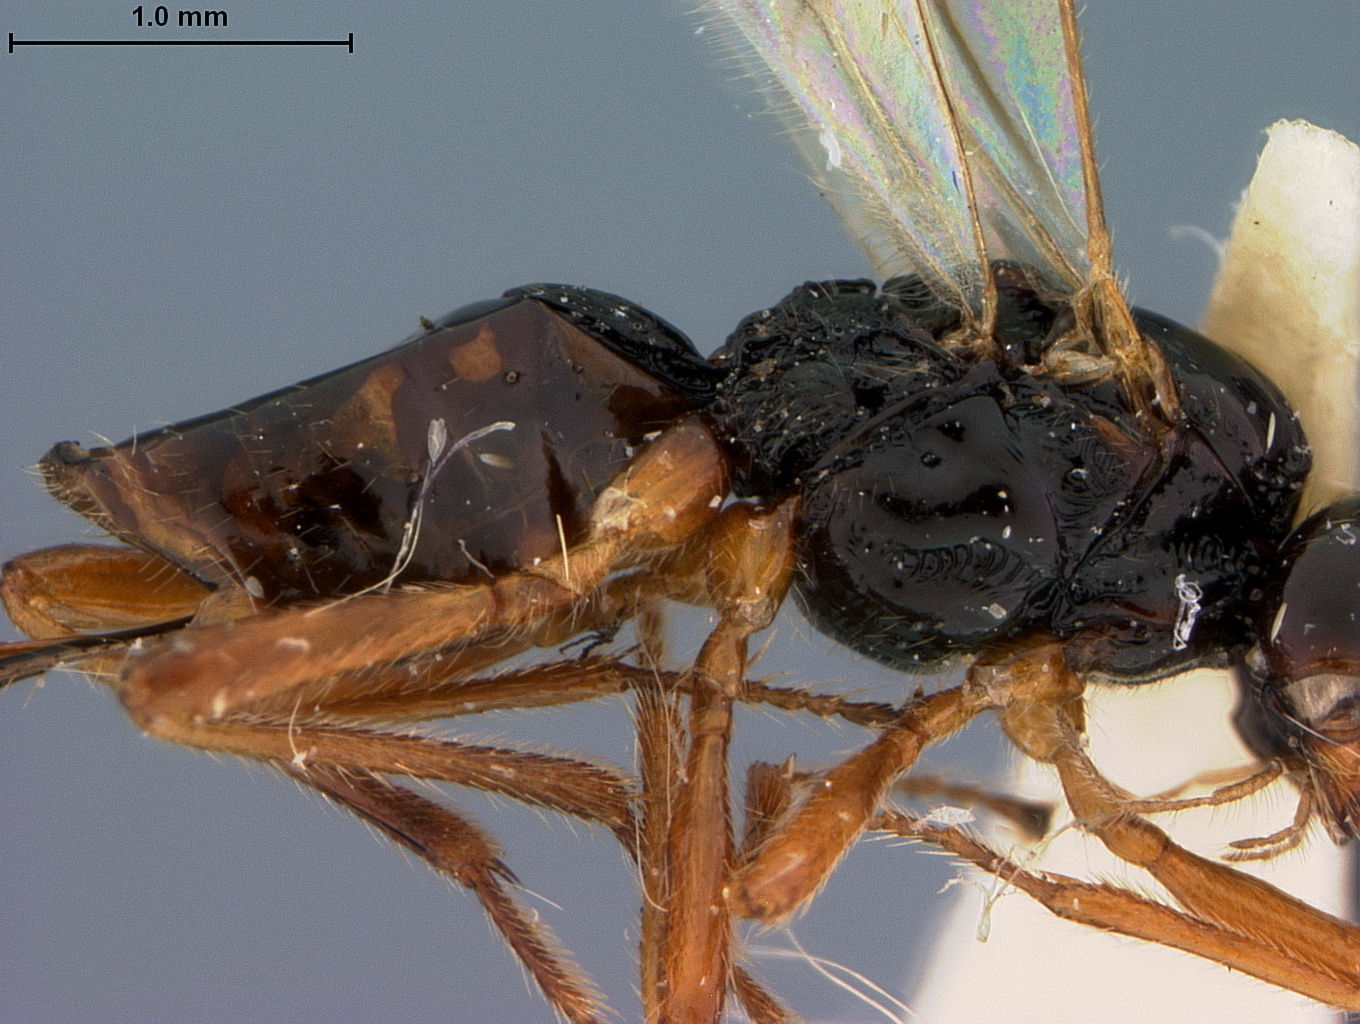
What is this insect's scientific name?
Phaenocarpa tenebrosa
